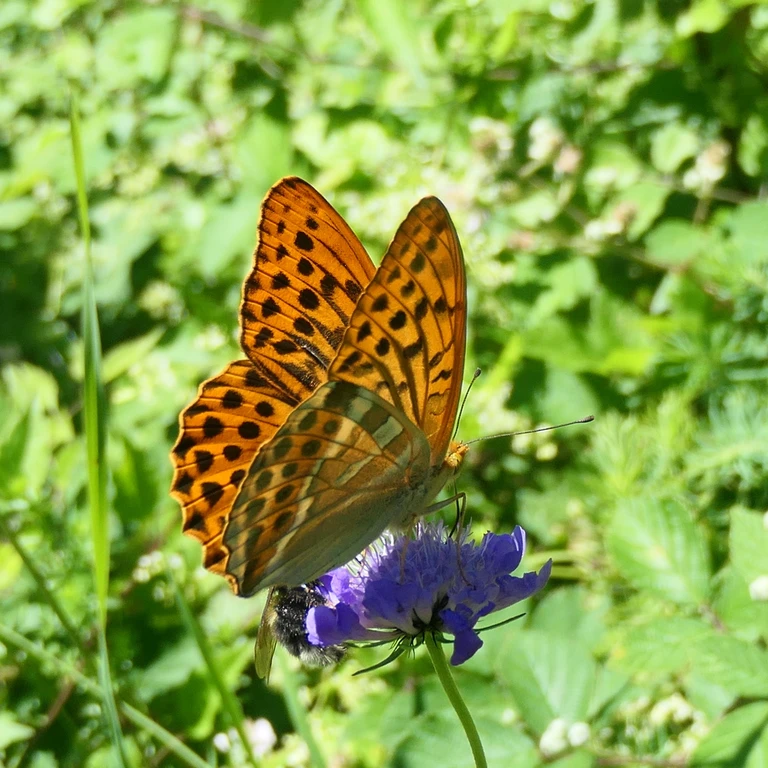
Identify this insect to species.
Argynnis paphia
